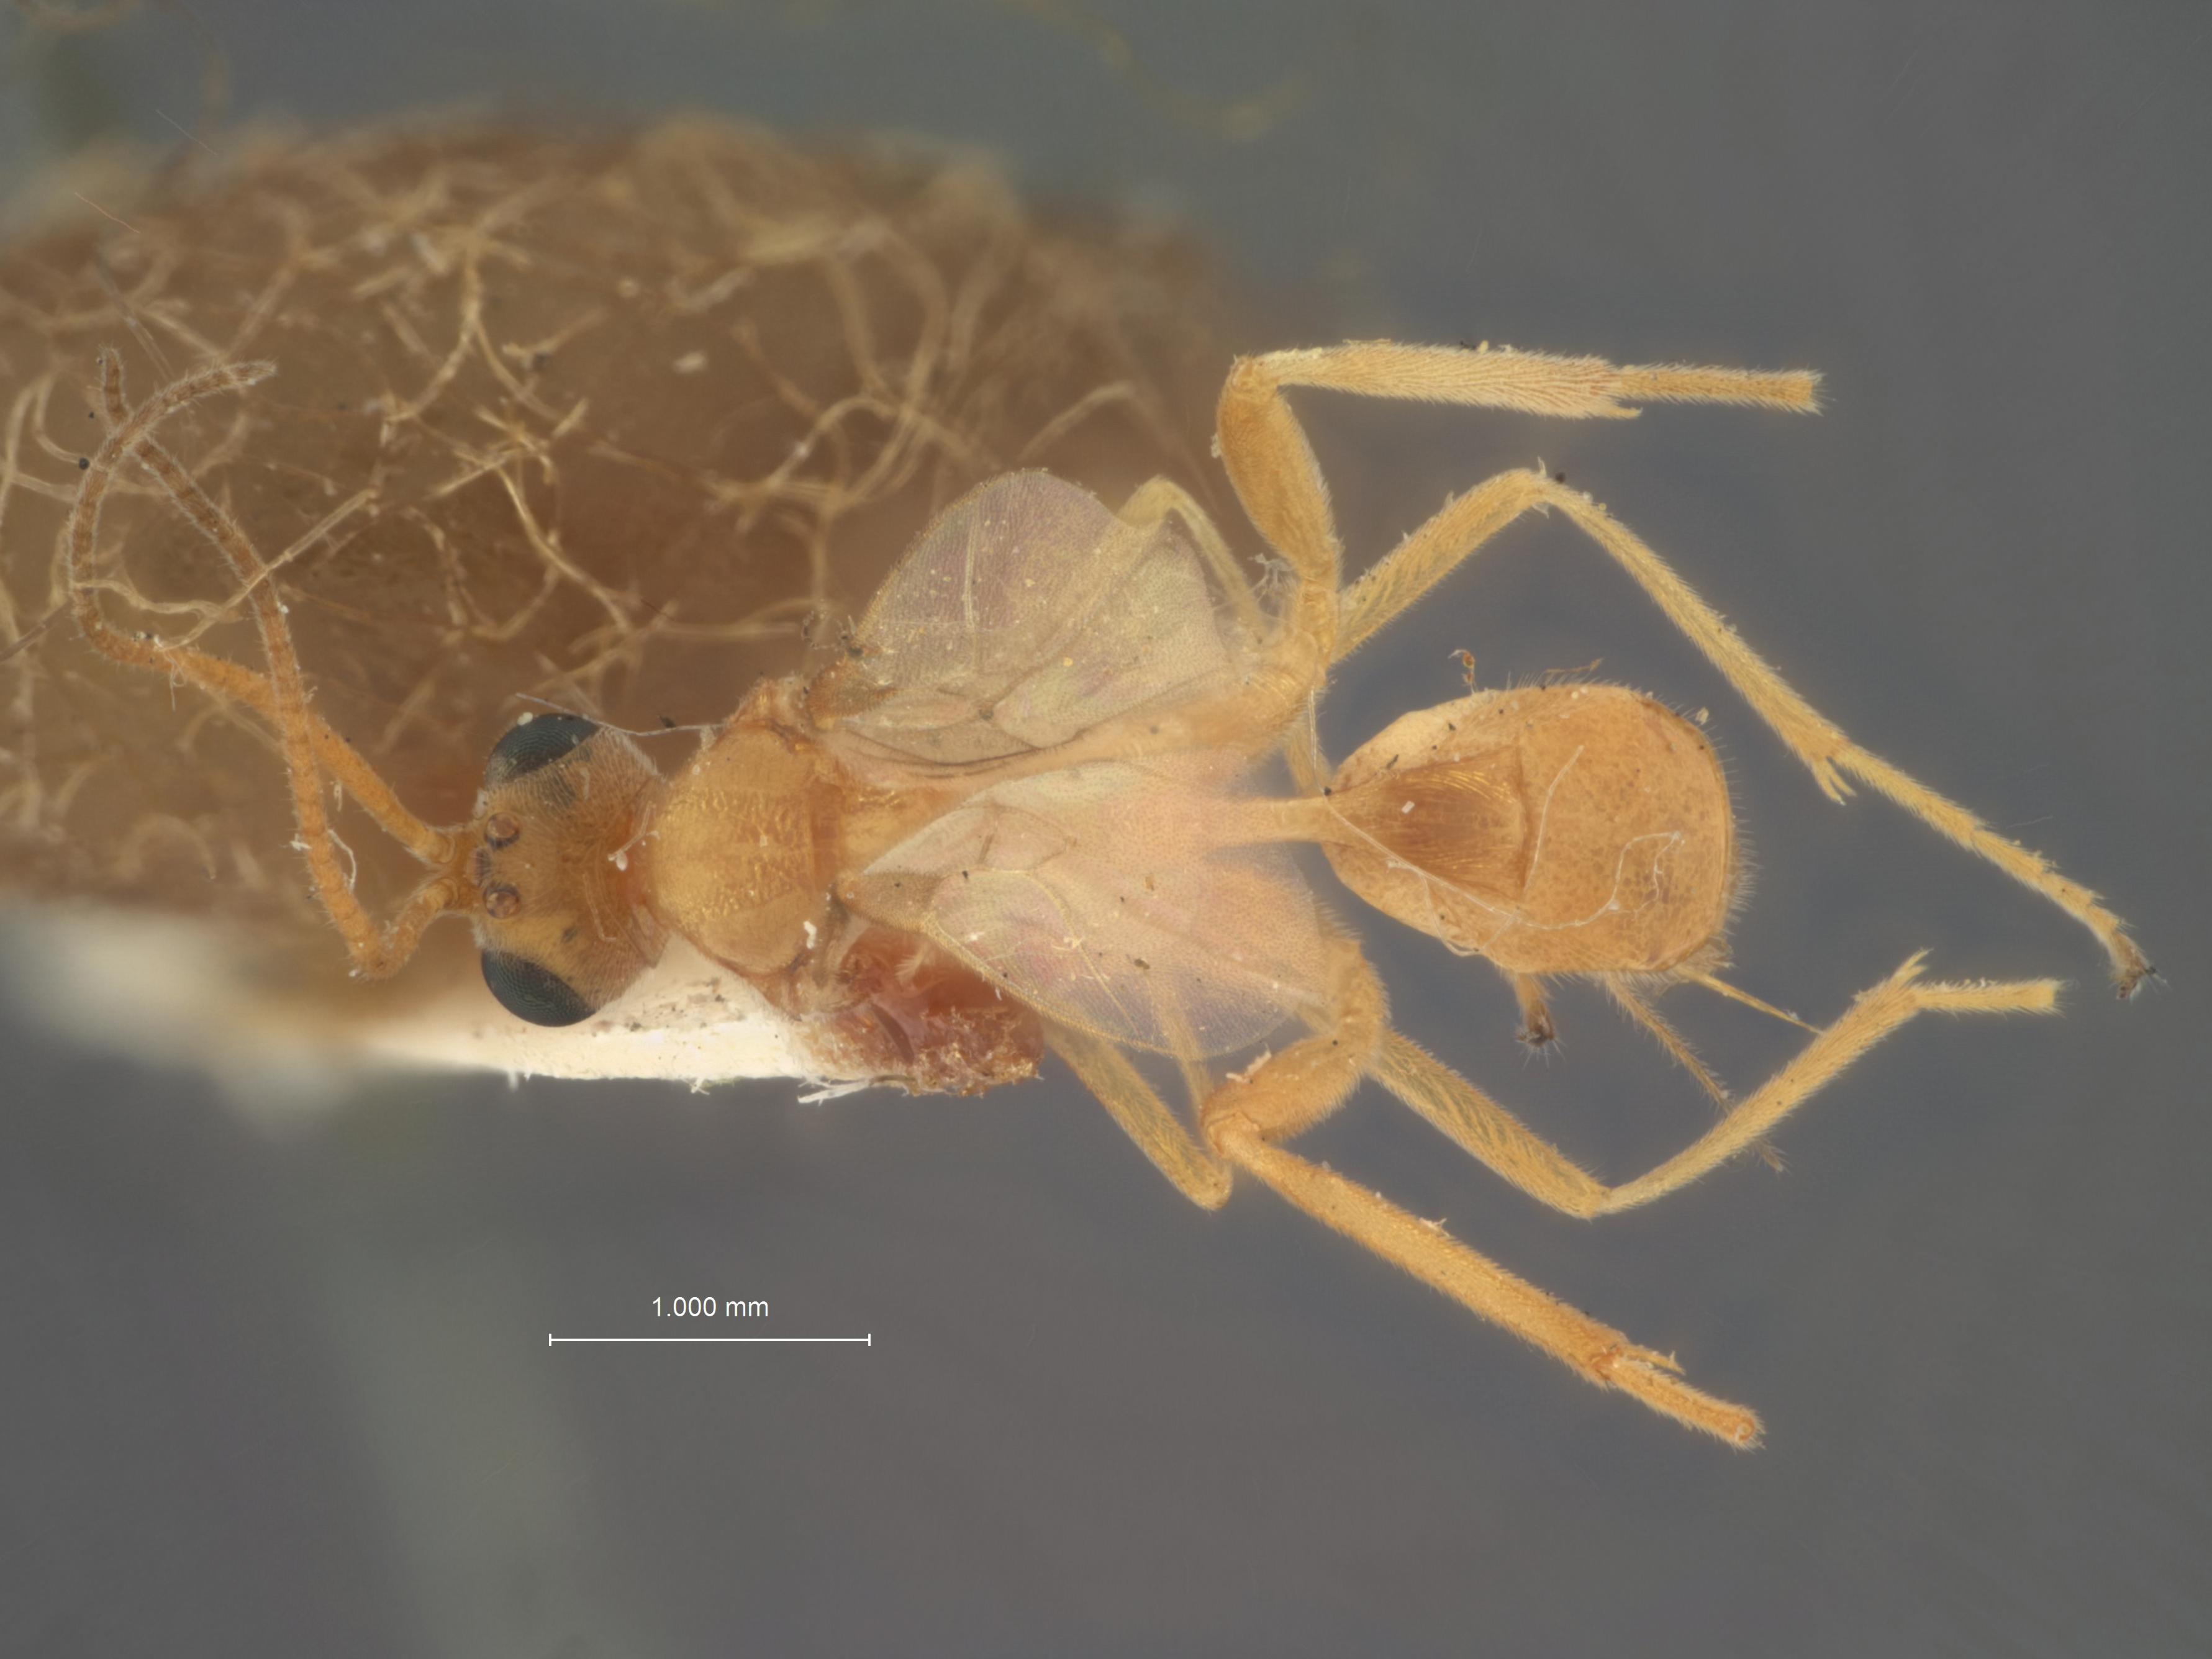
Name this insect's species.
Meteorus laphygmae
